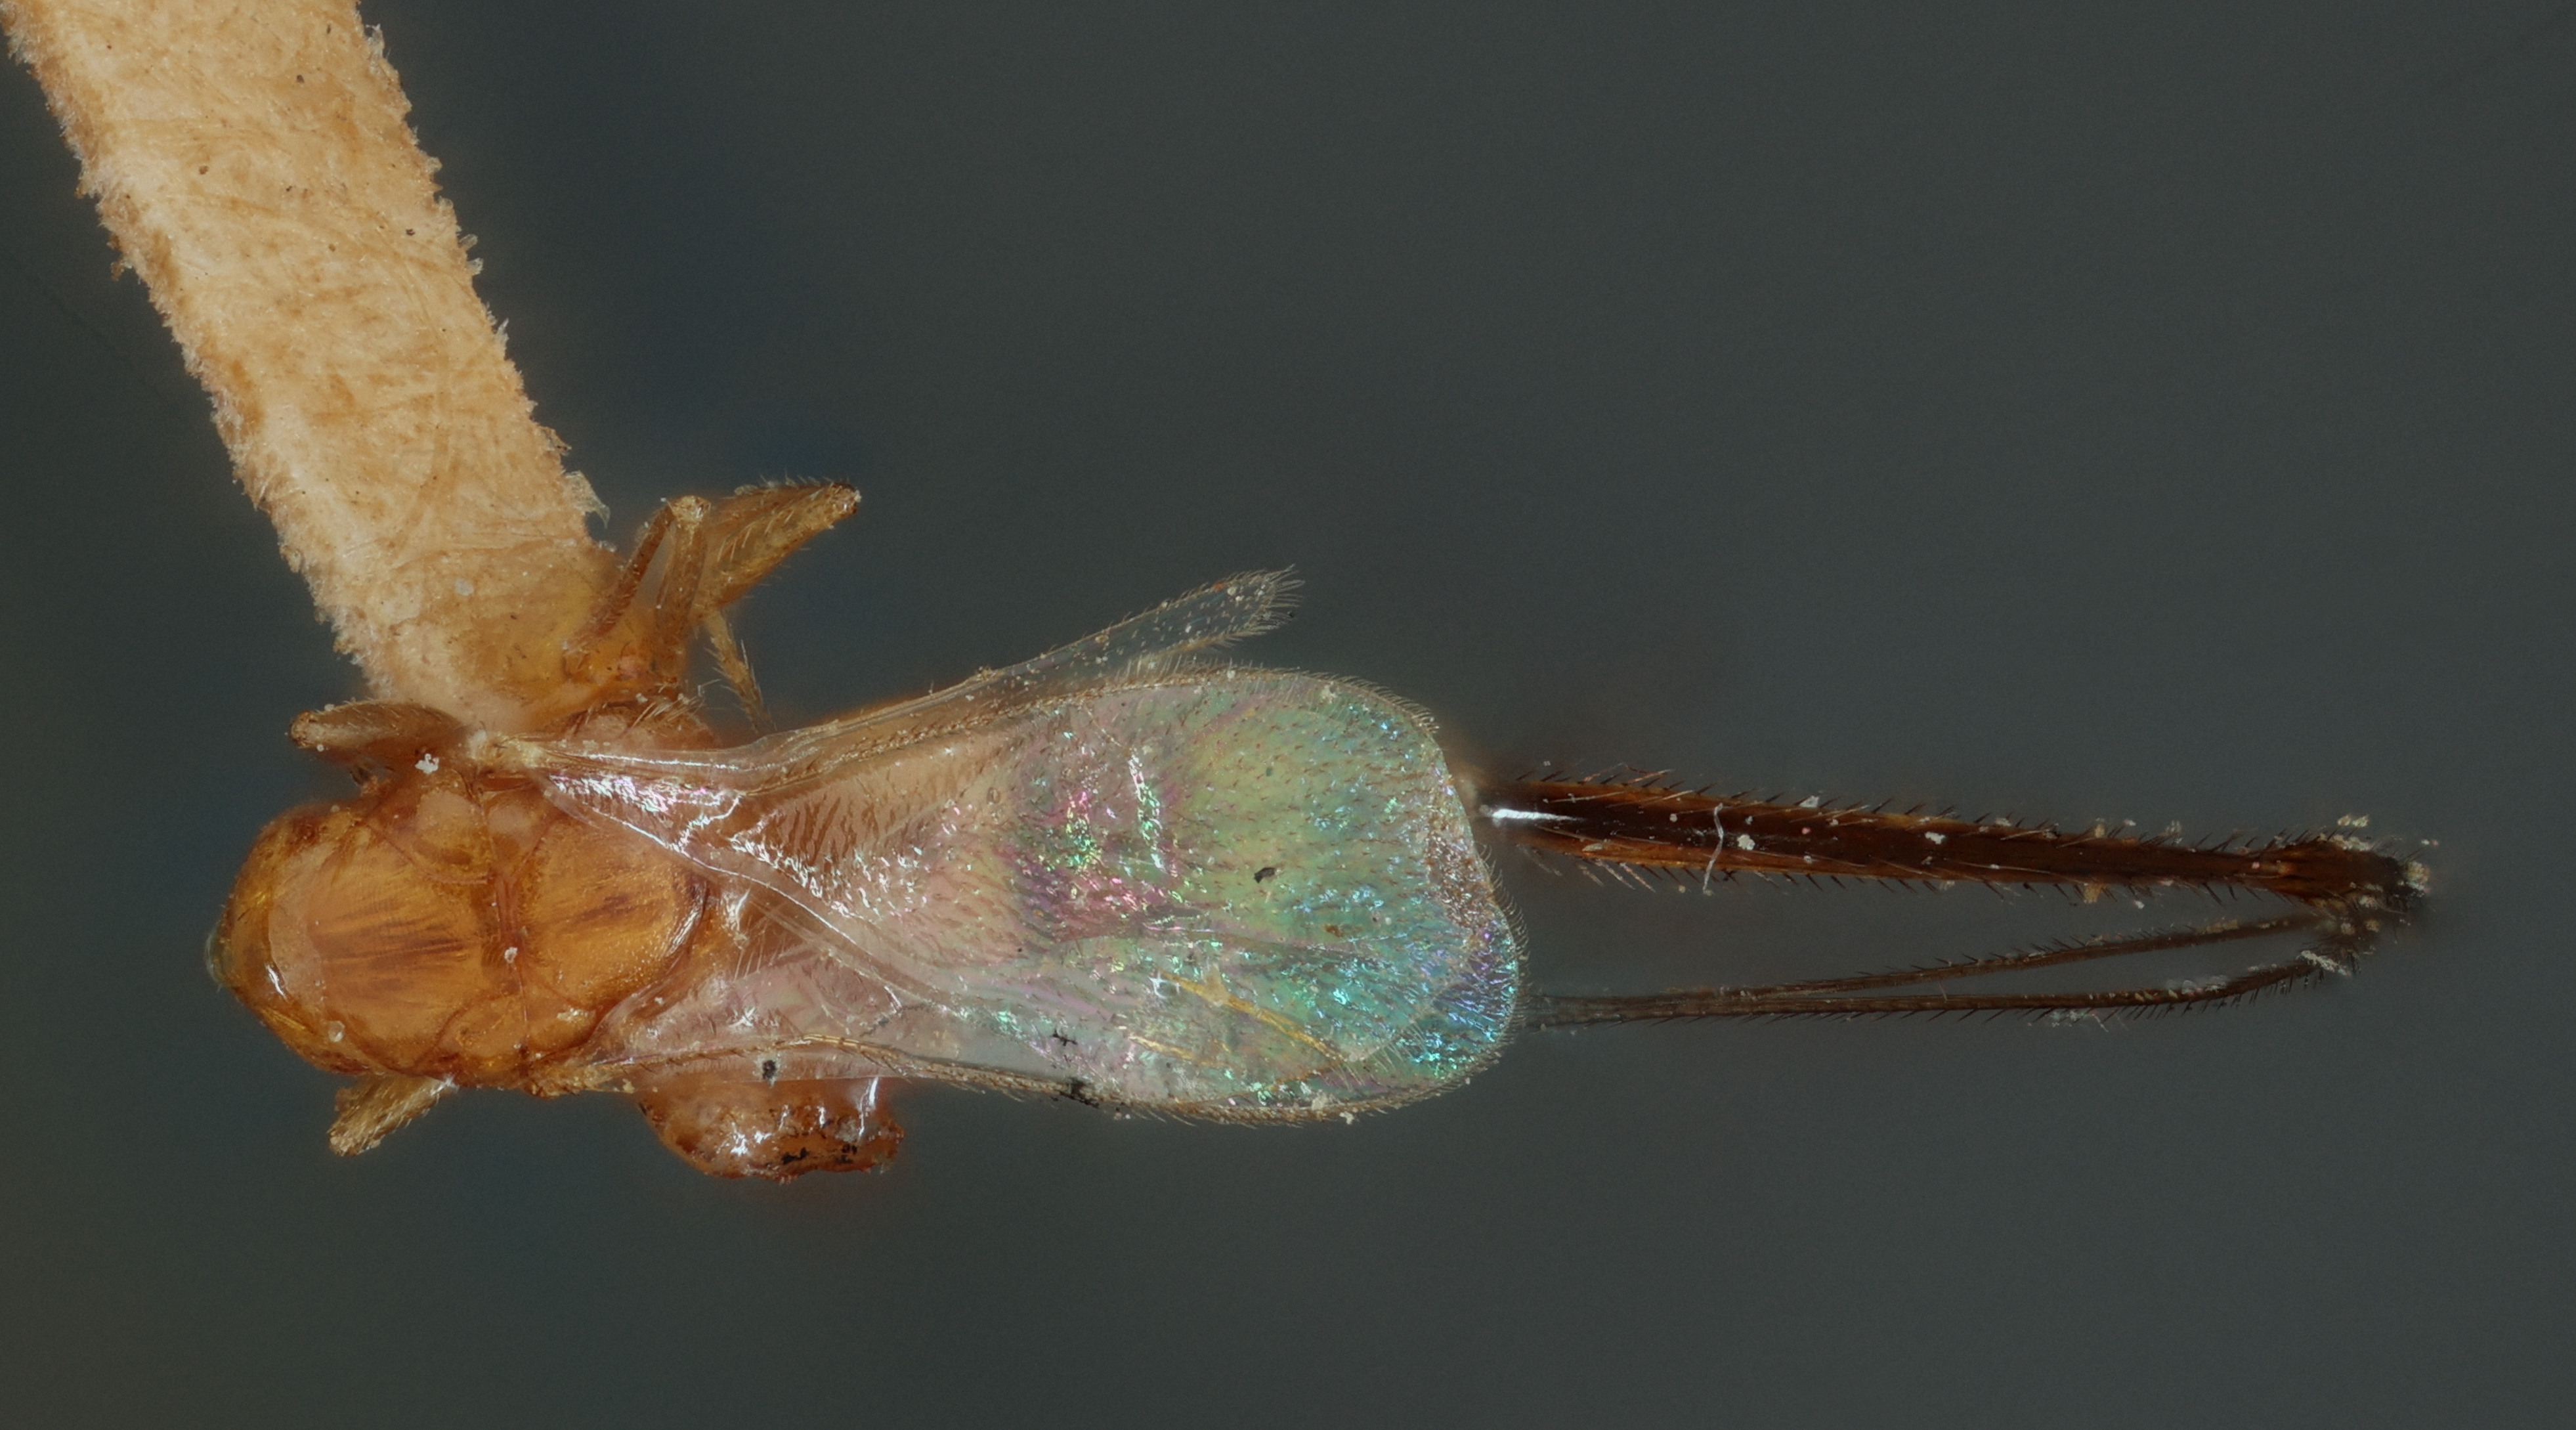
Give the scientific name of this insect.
Philotrypesis similis
